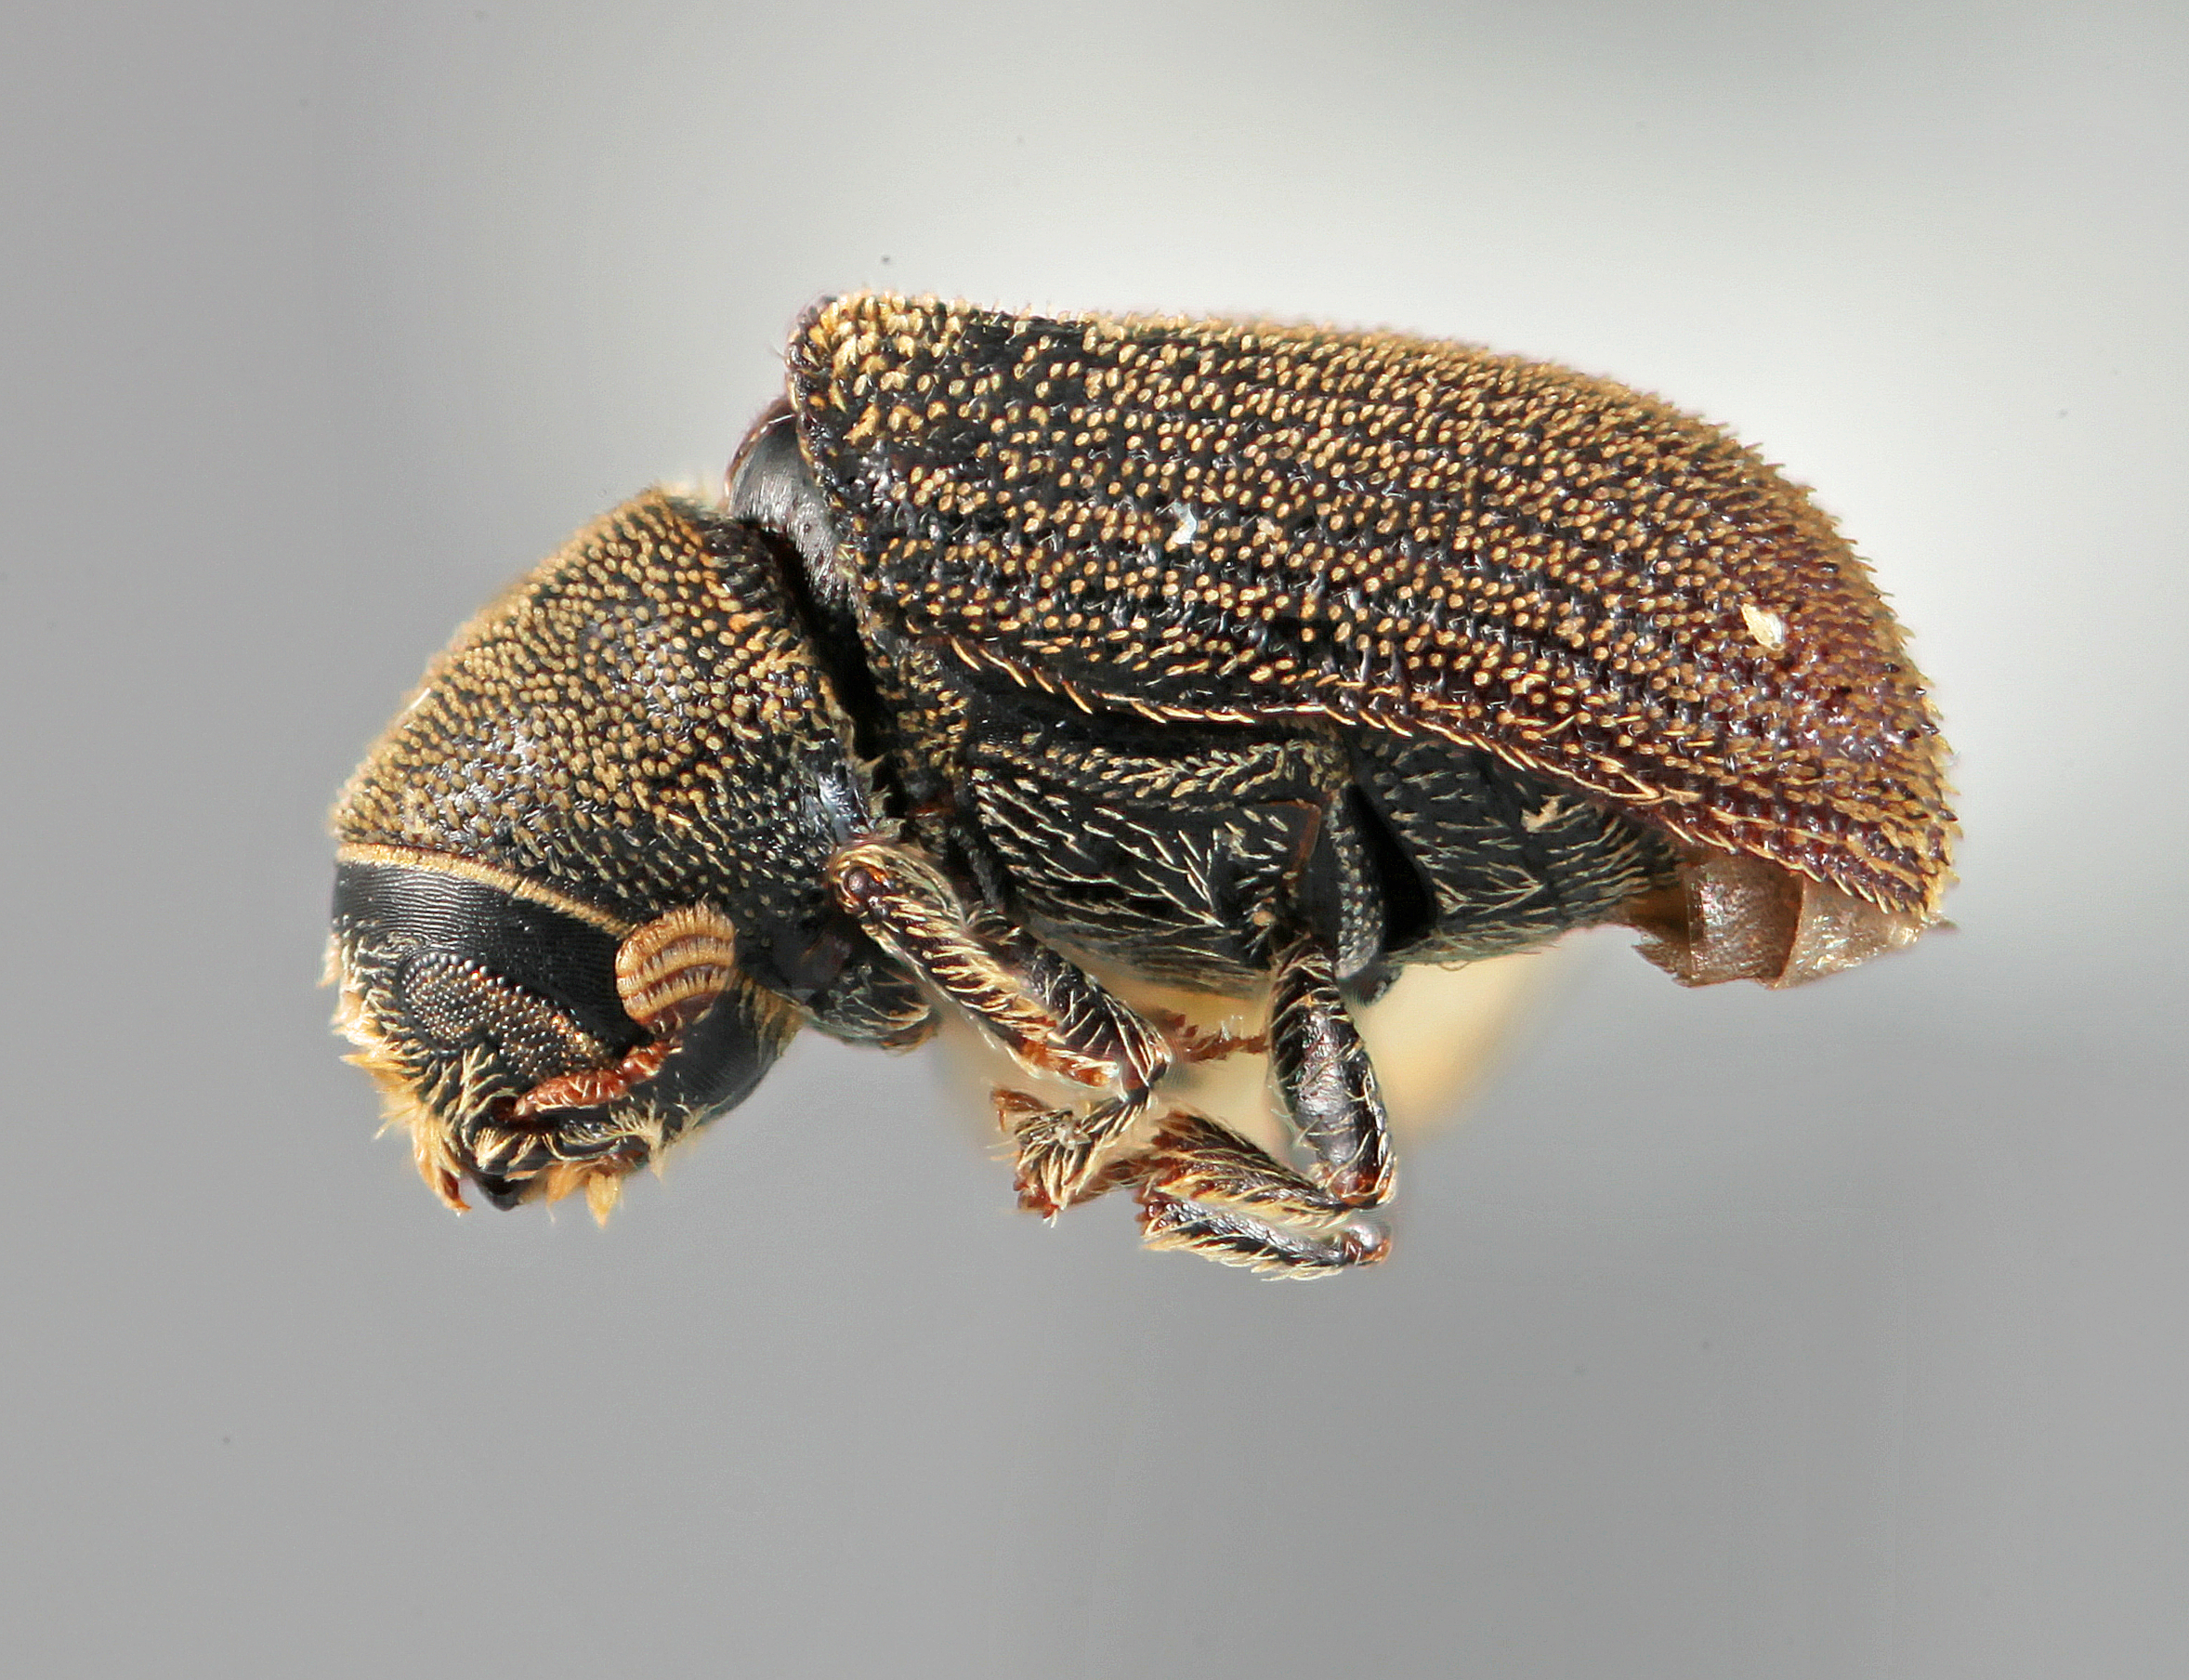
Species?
Carphoborus pinicolens
